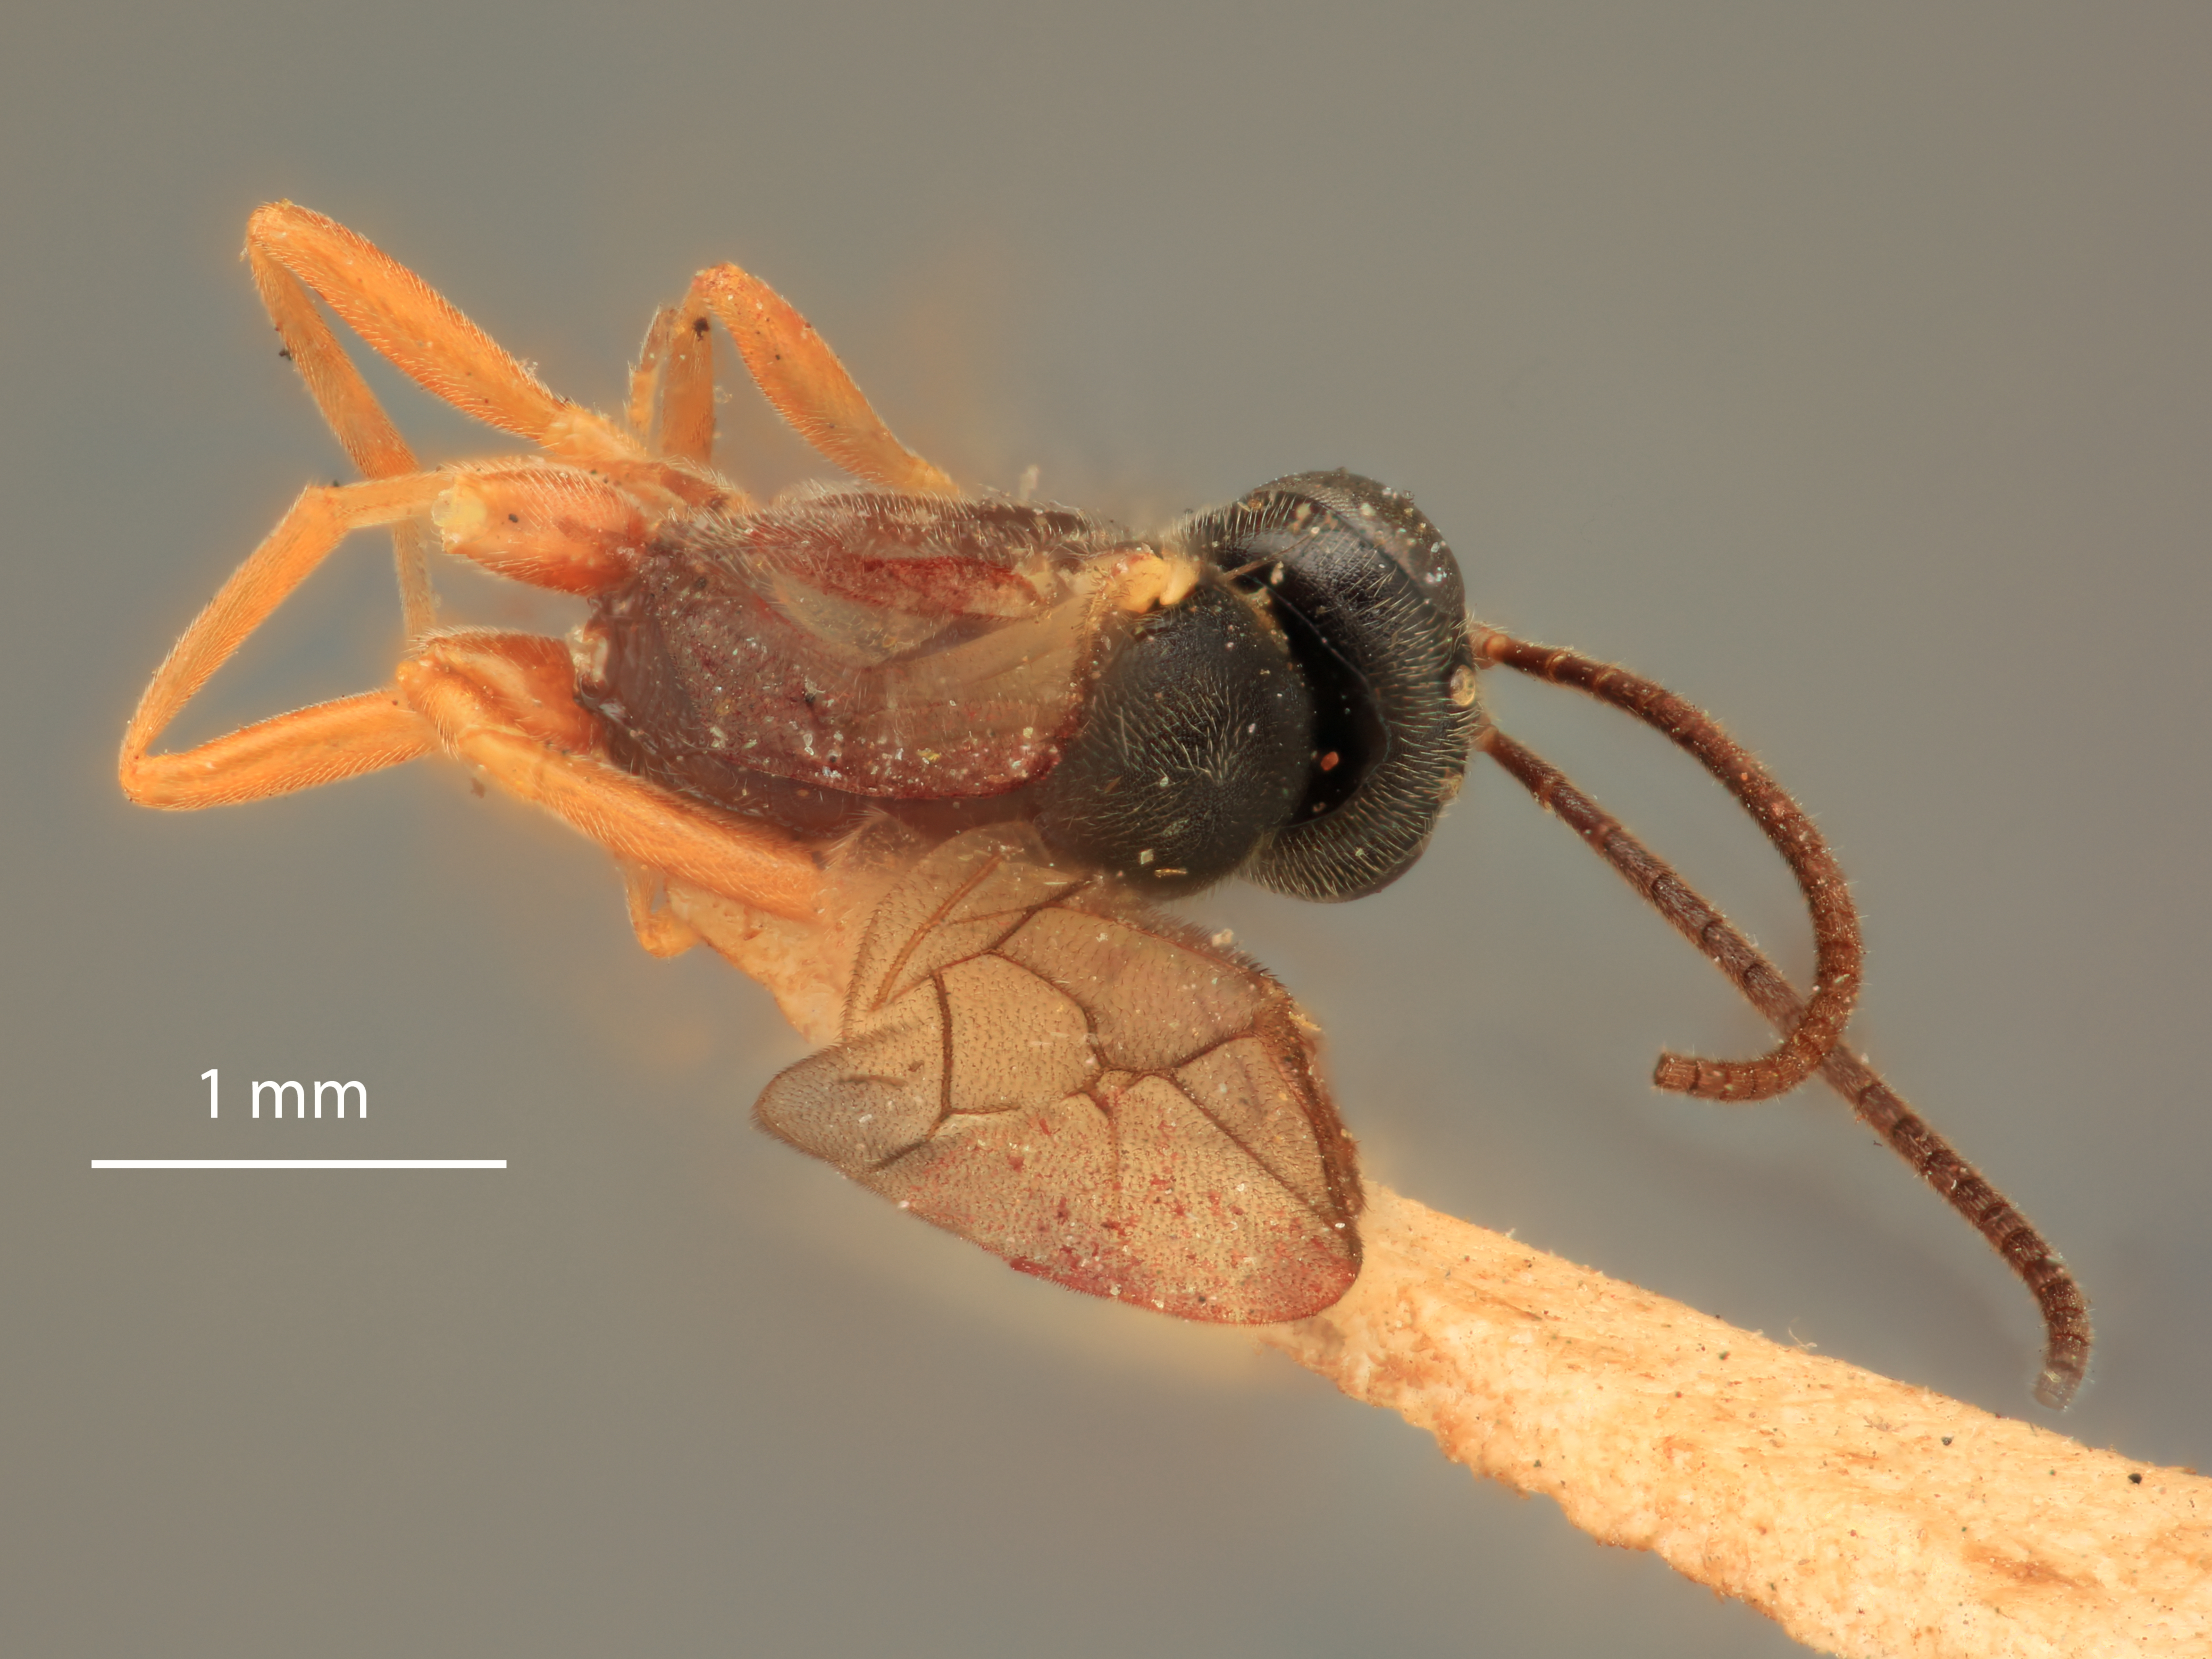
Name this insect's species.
Campoplex grossulariflorae
